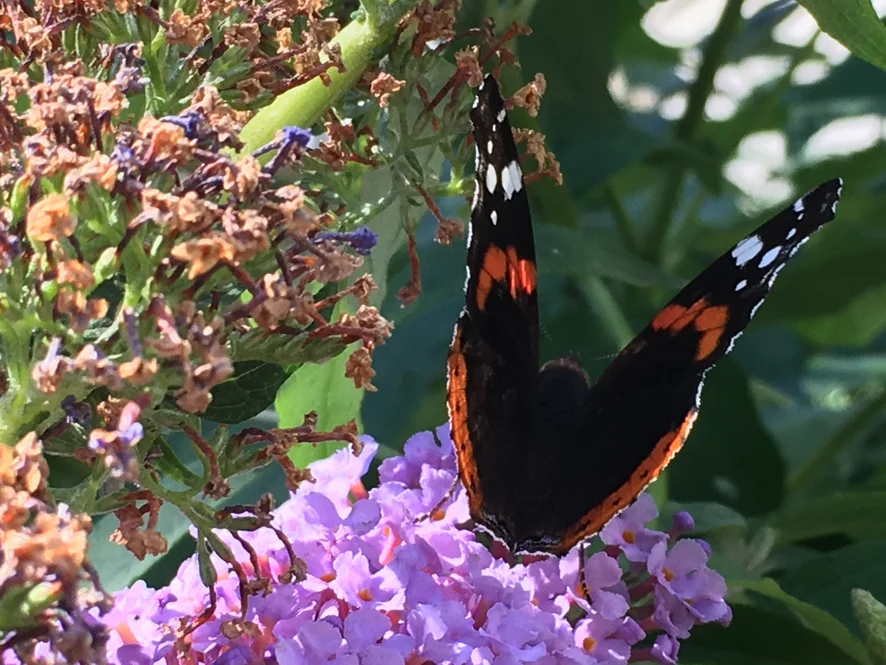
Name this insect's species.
Vanessa atalanta
